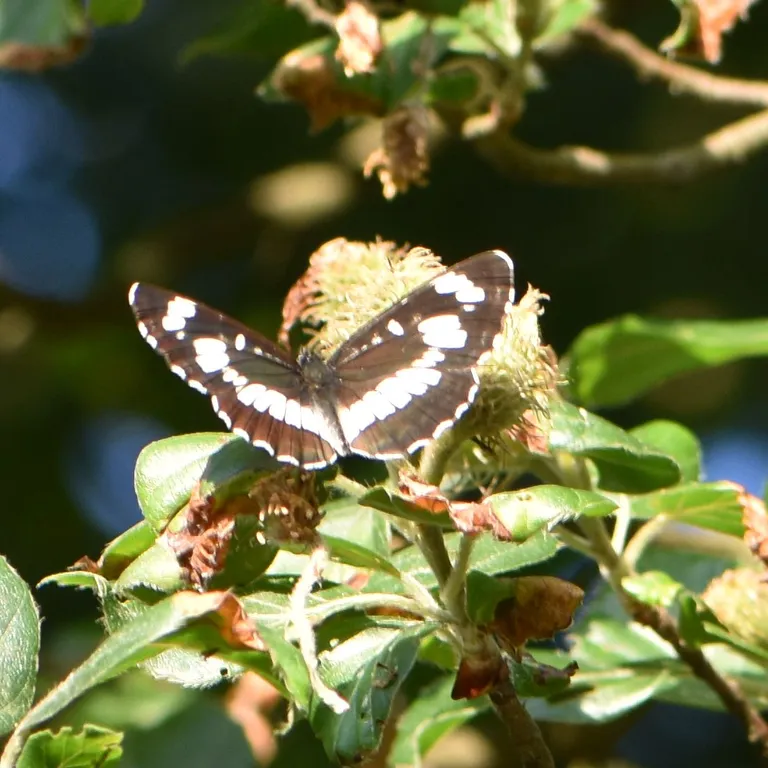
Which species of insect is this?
Neptis rivularis
